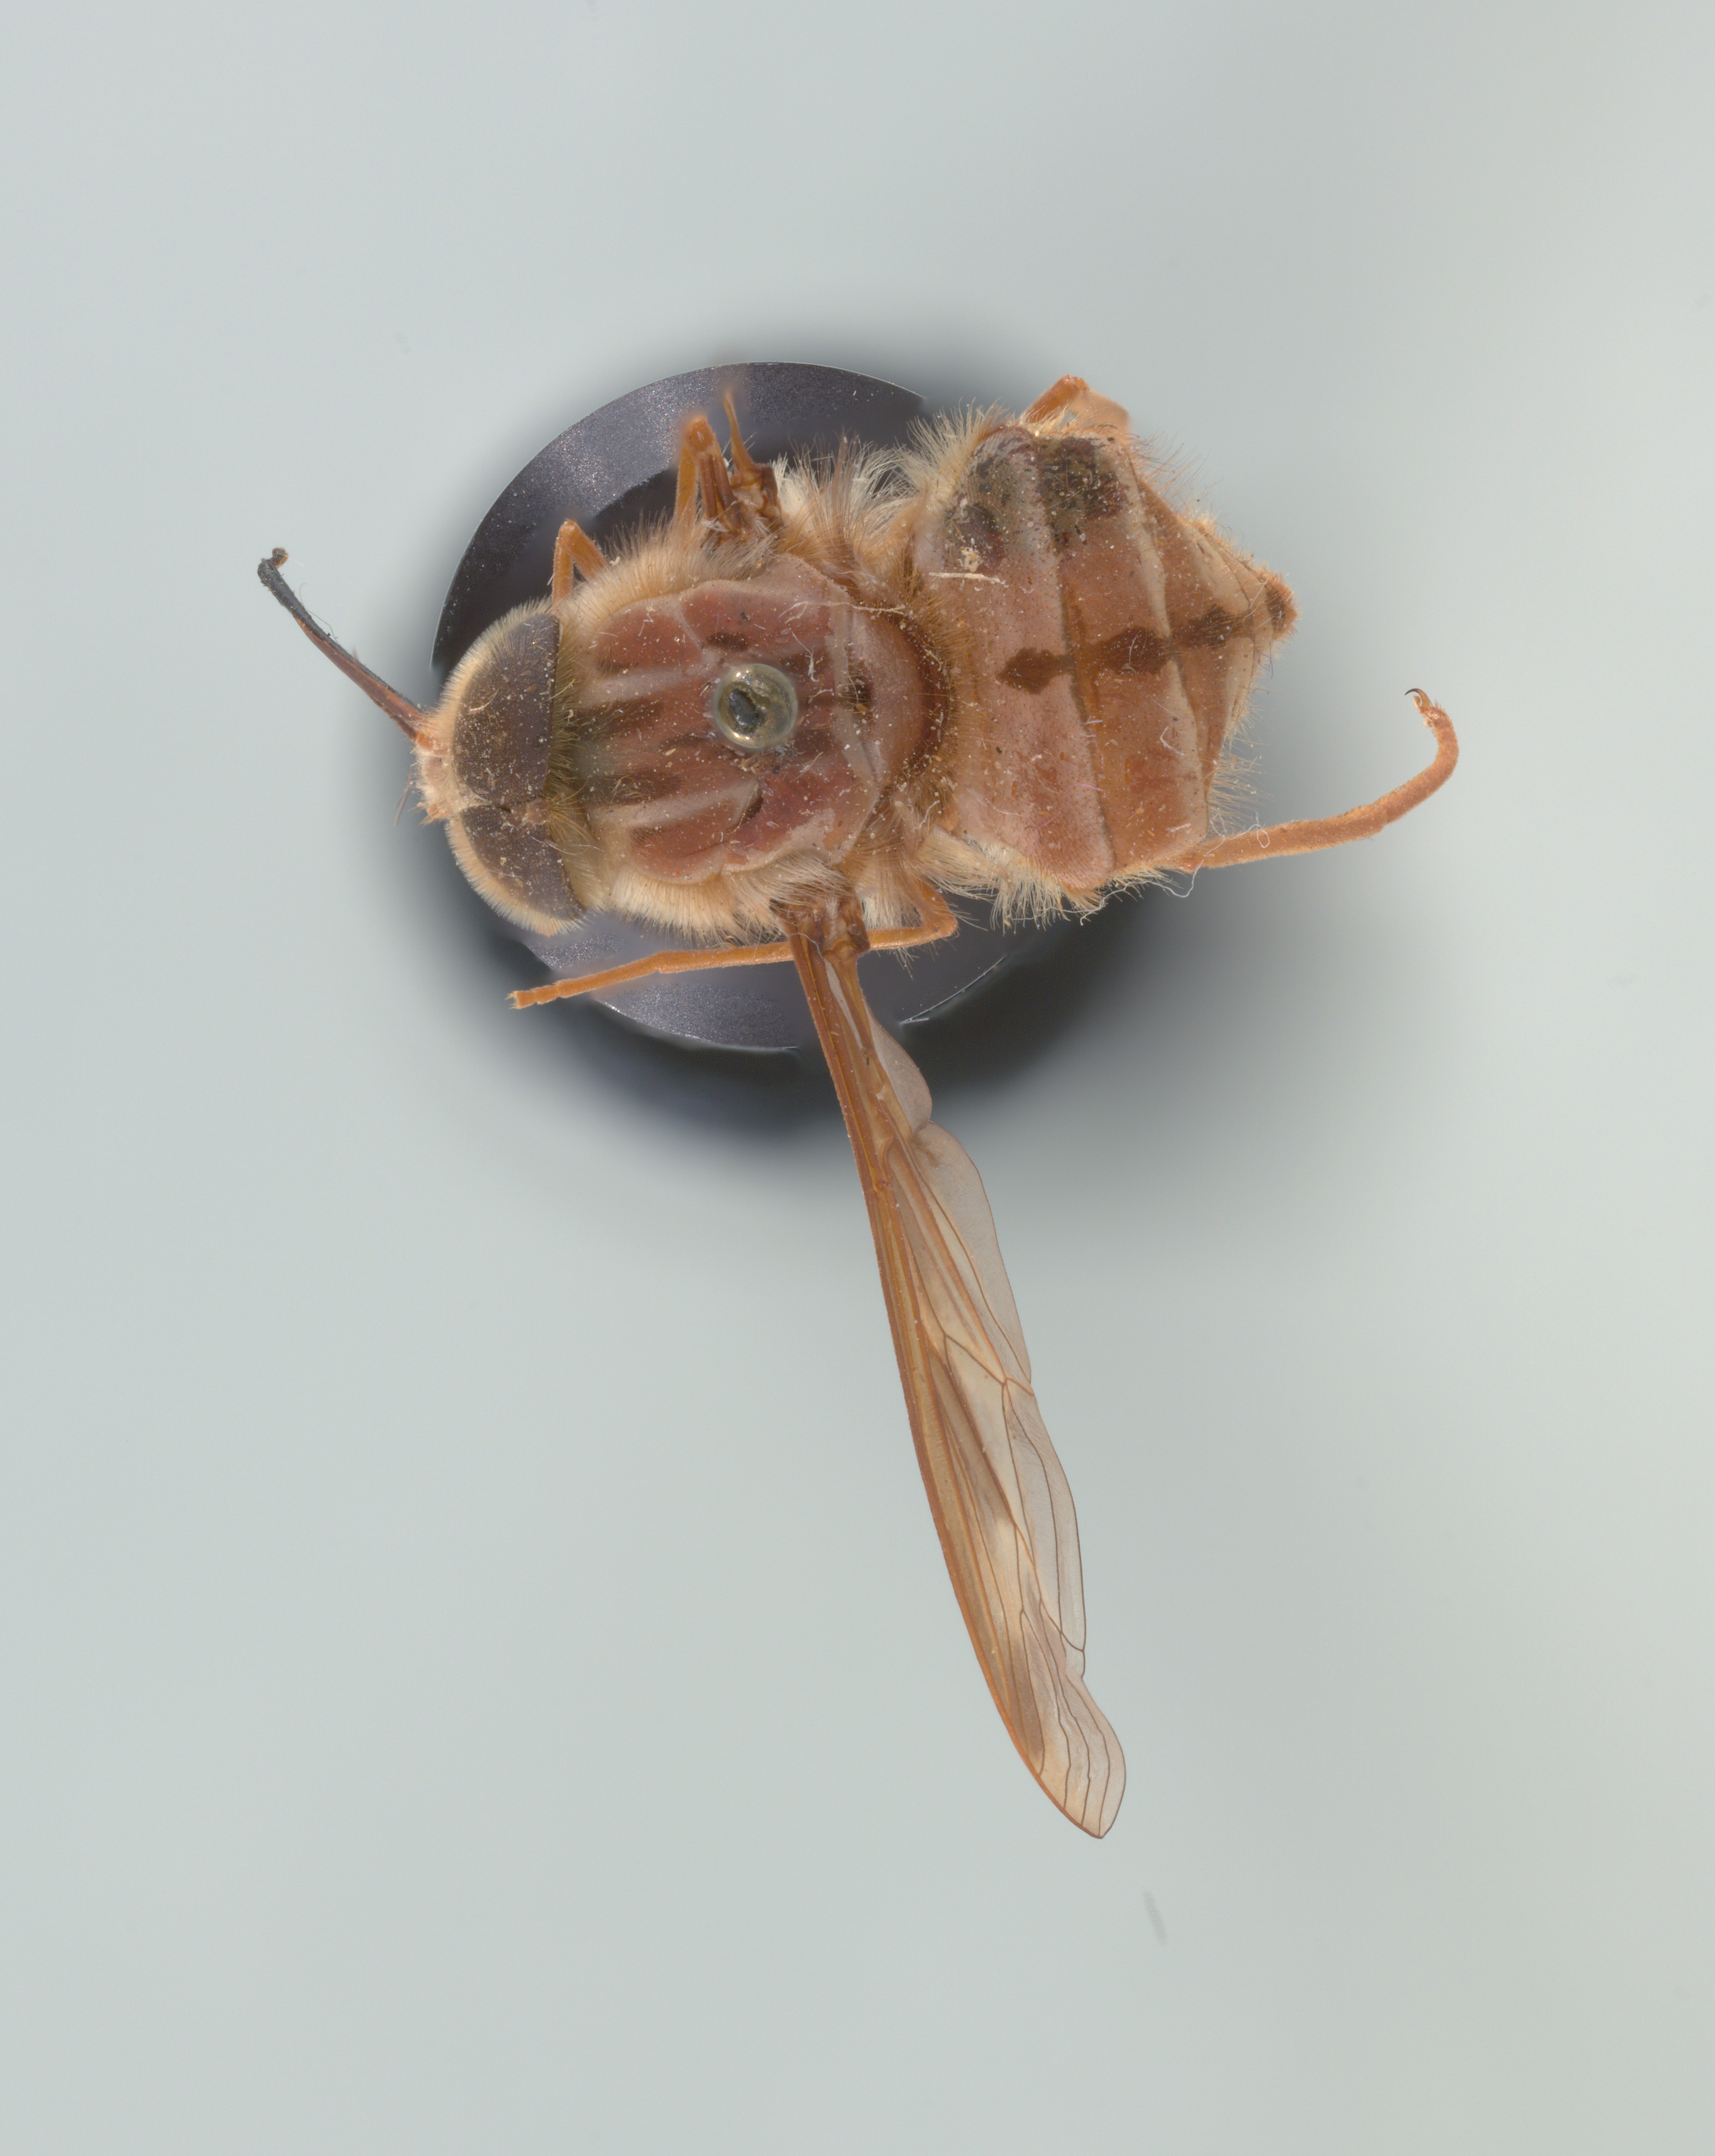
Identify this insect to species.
Hirmoneura nubipennis (also Trichophthalma nubipennis)
